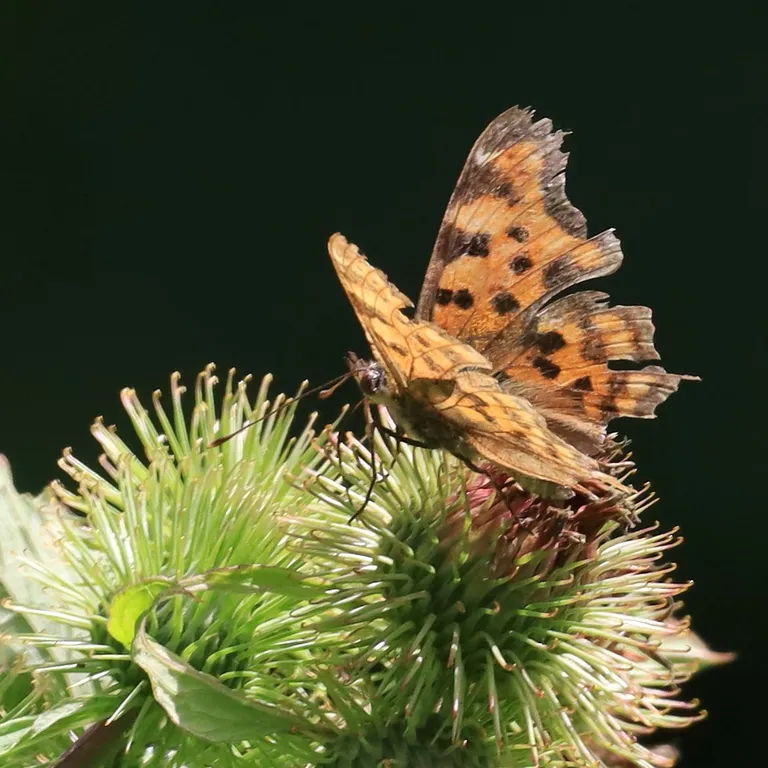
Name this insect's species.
Polygonia c-album
